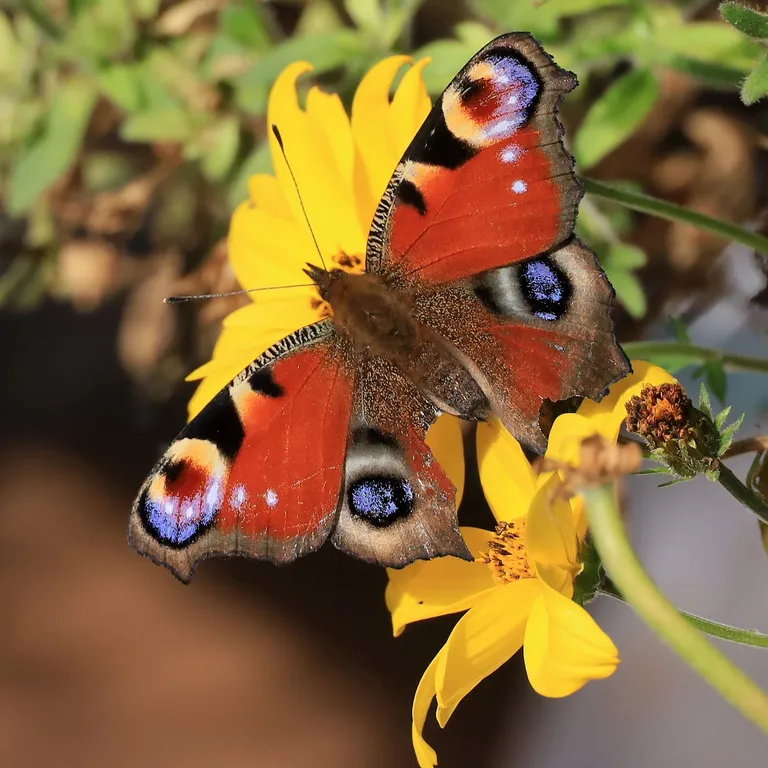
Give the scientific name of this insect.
Aglais io
